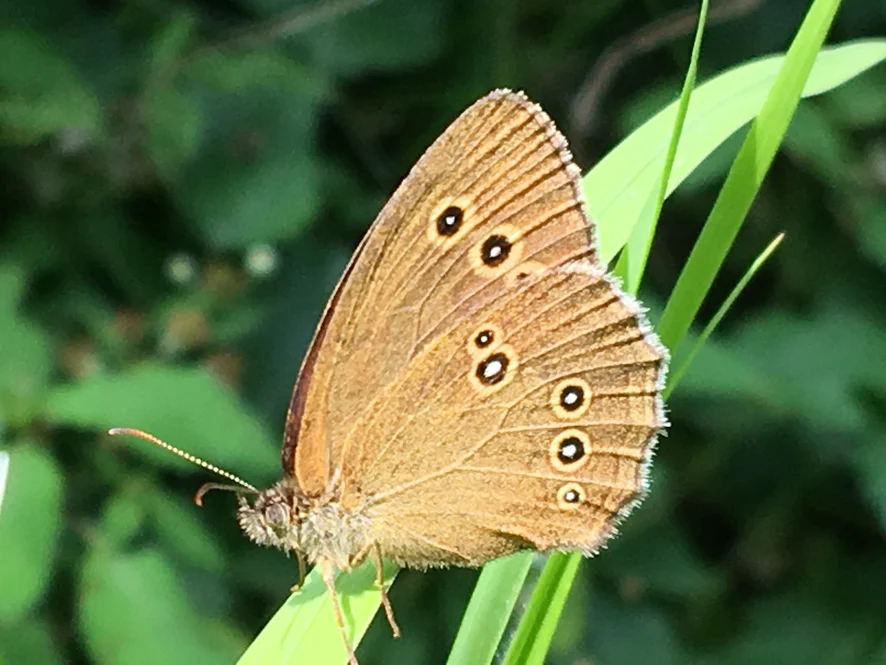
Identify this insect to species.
Aphantopus hyperantus
